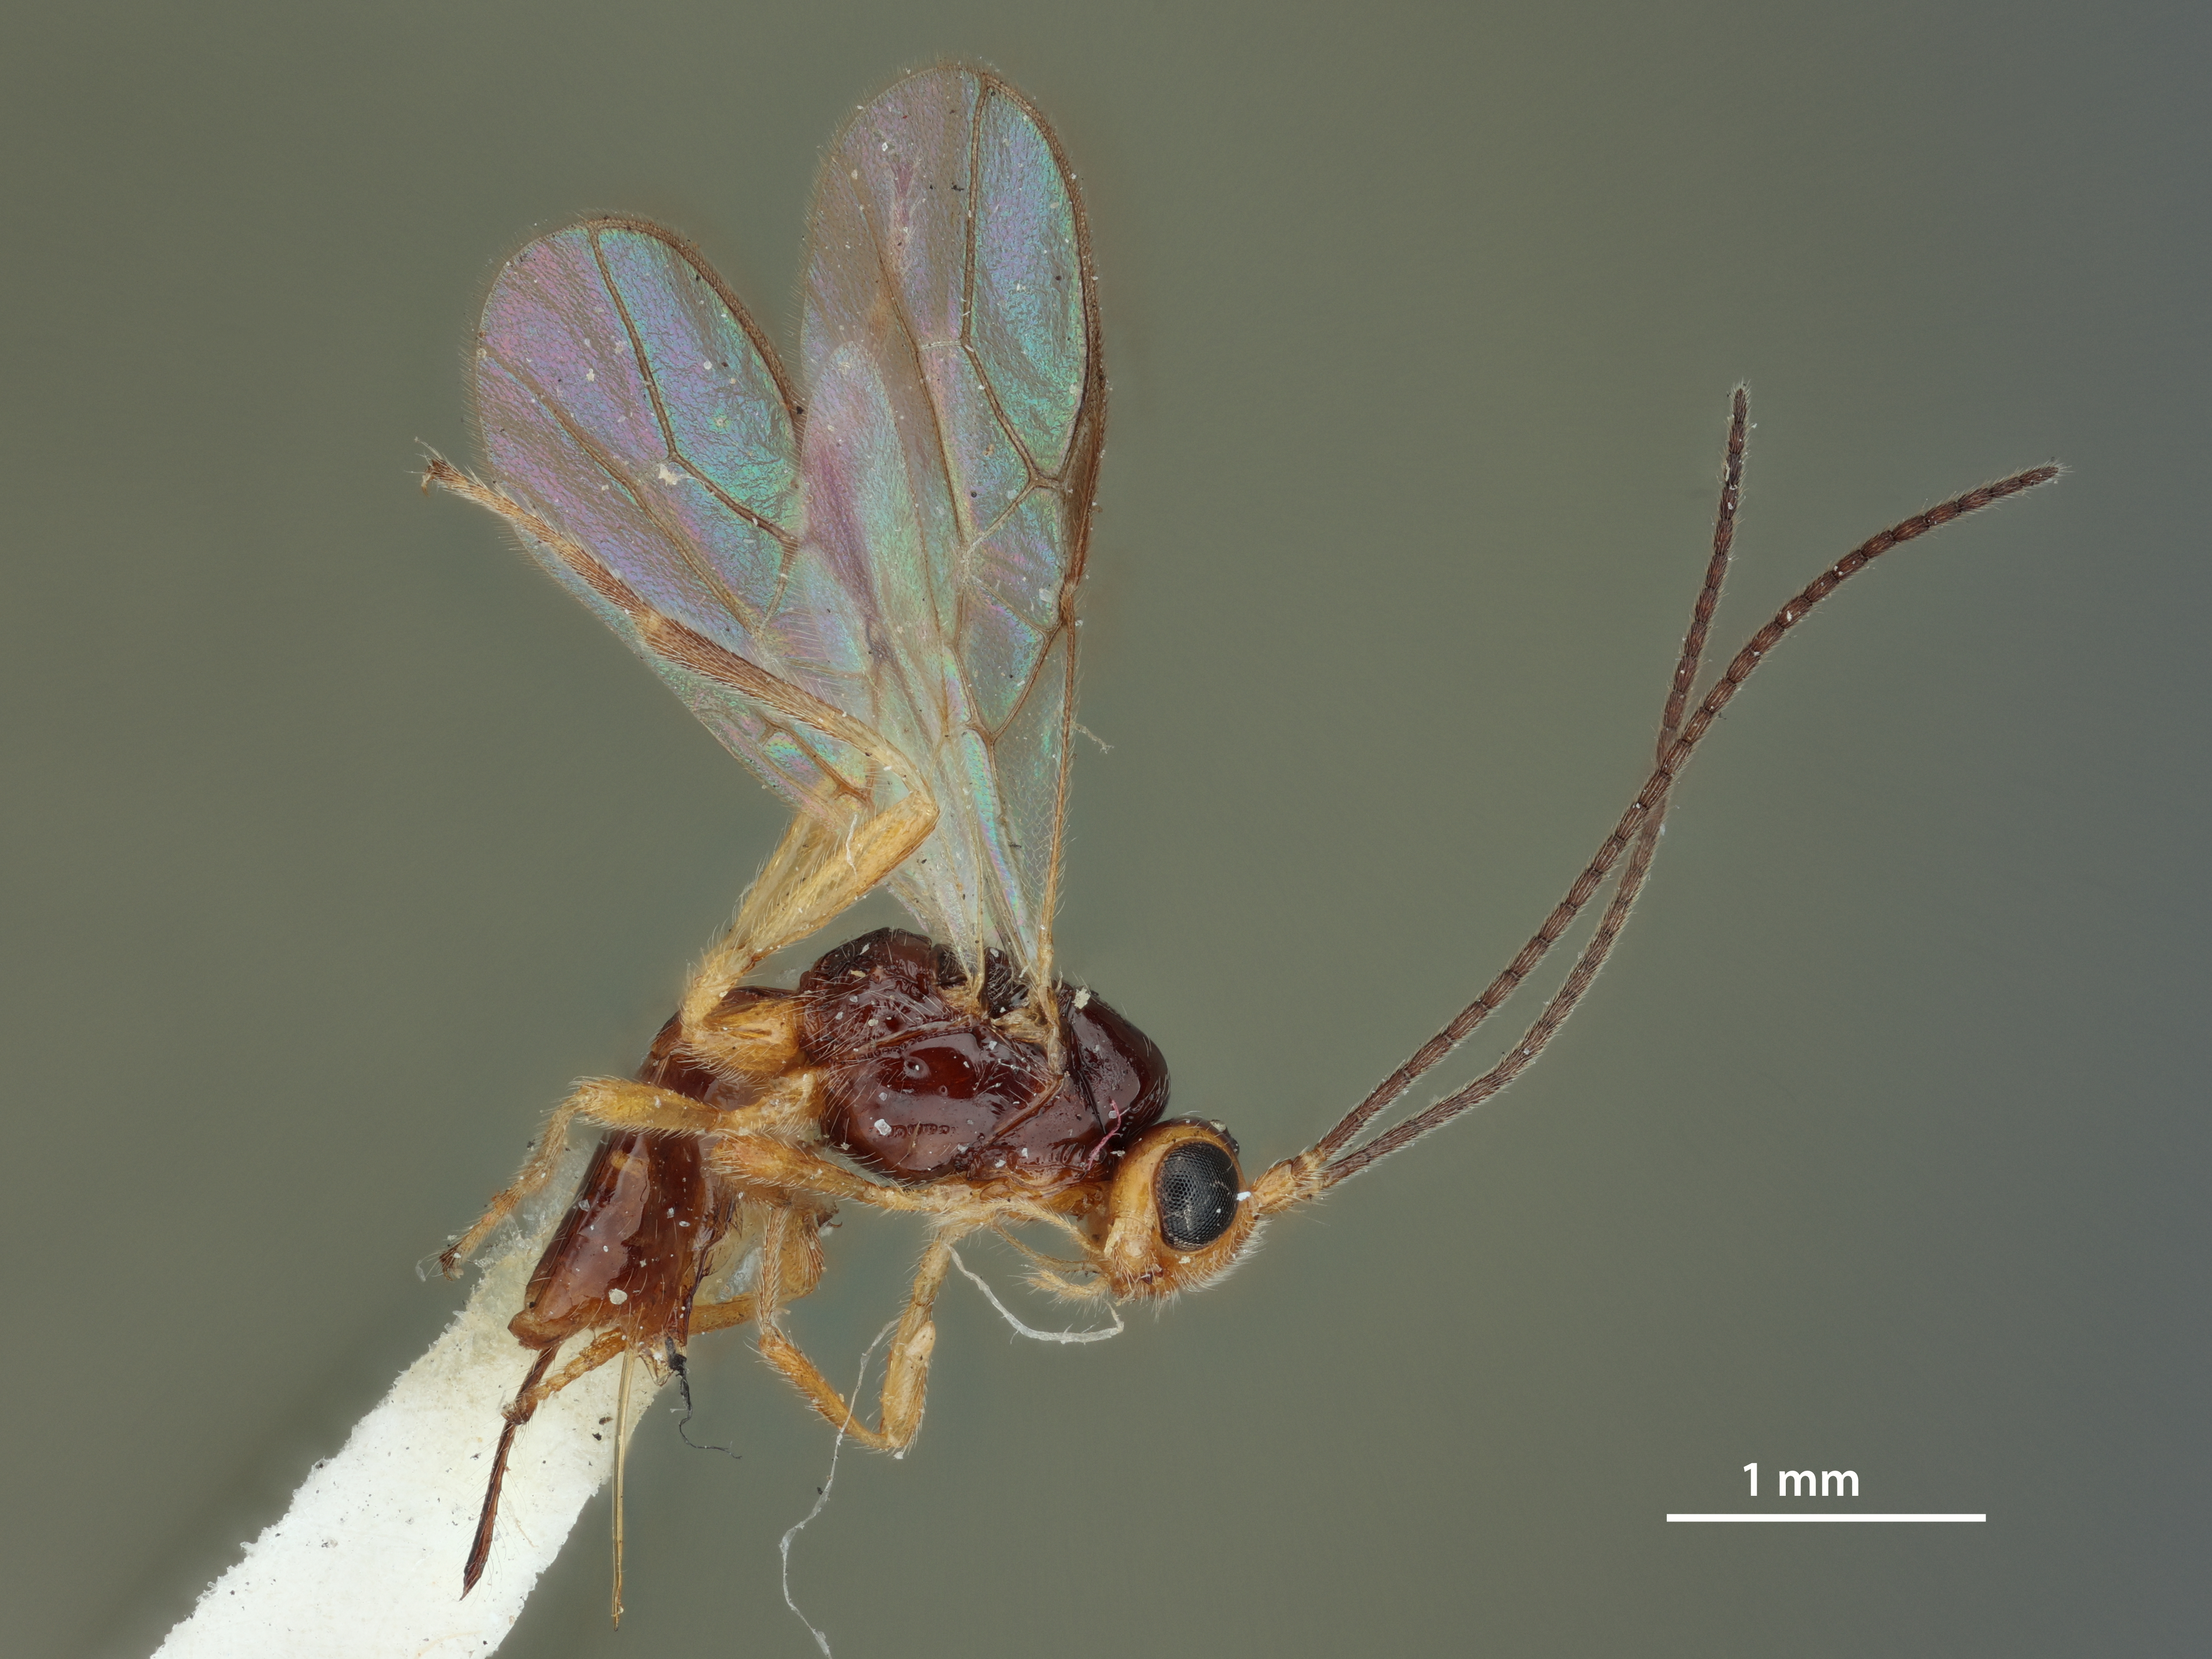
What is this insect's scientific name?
Phaenocarpa hicoriae
